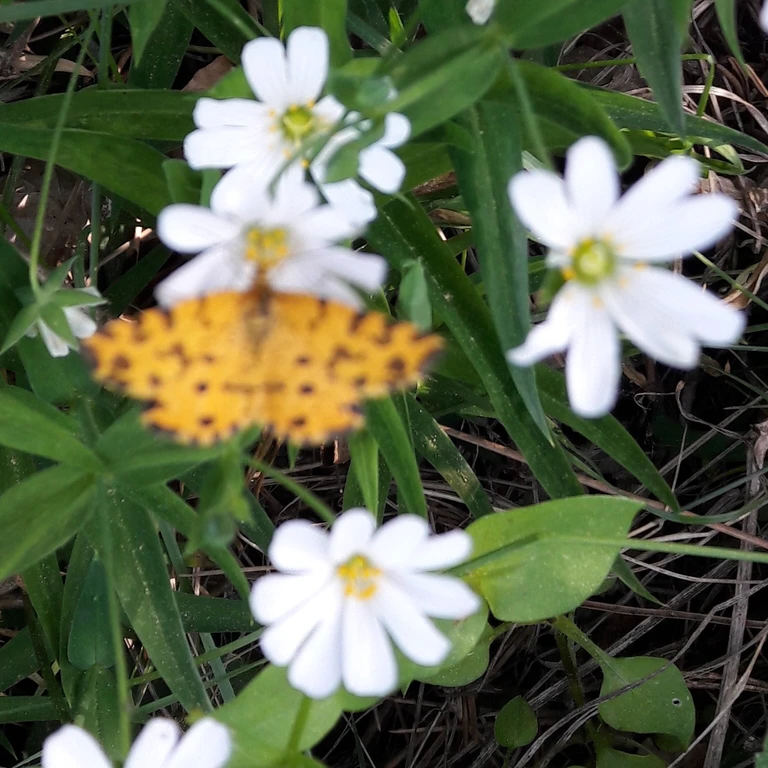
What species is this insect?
Pseudopanthera macularia
